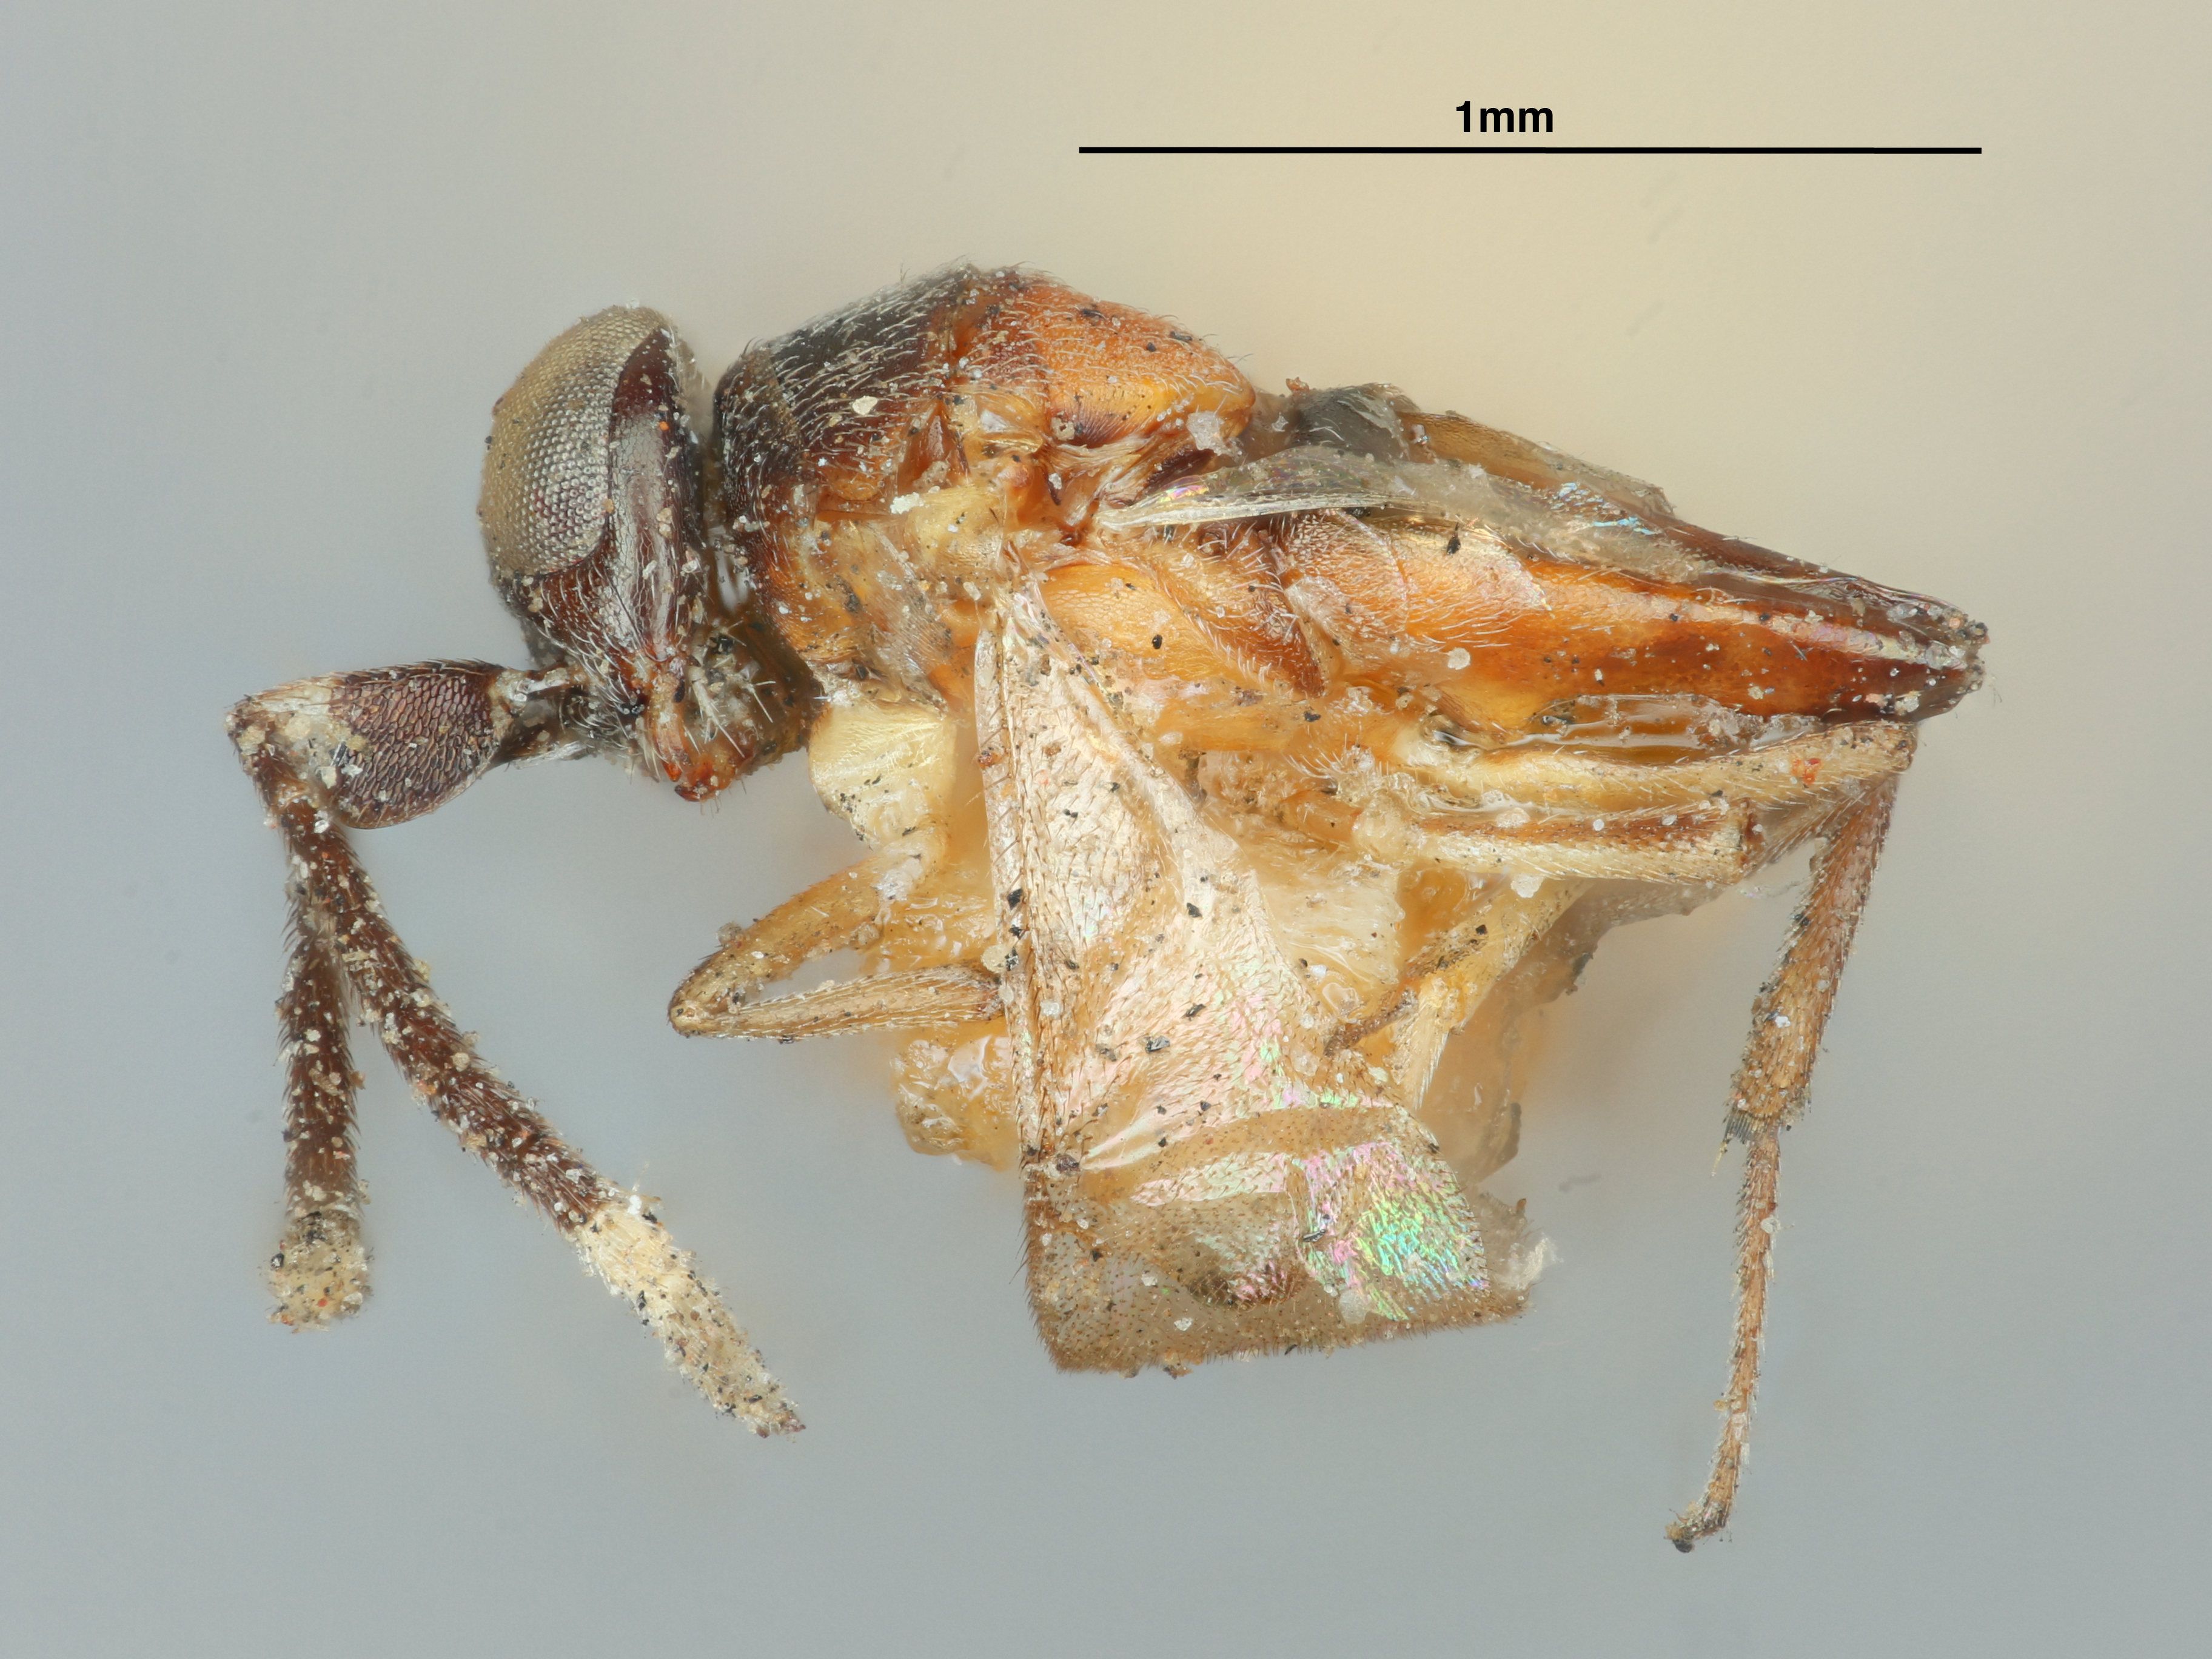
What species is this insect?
Dinocarsis thyridopterygis
